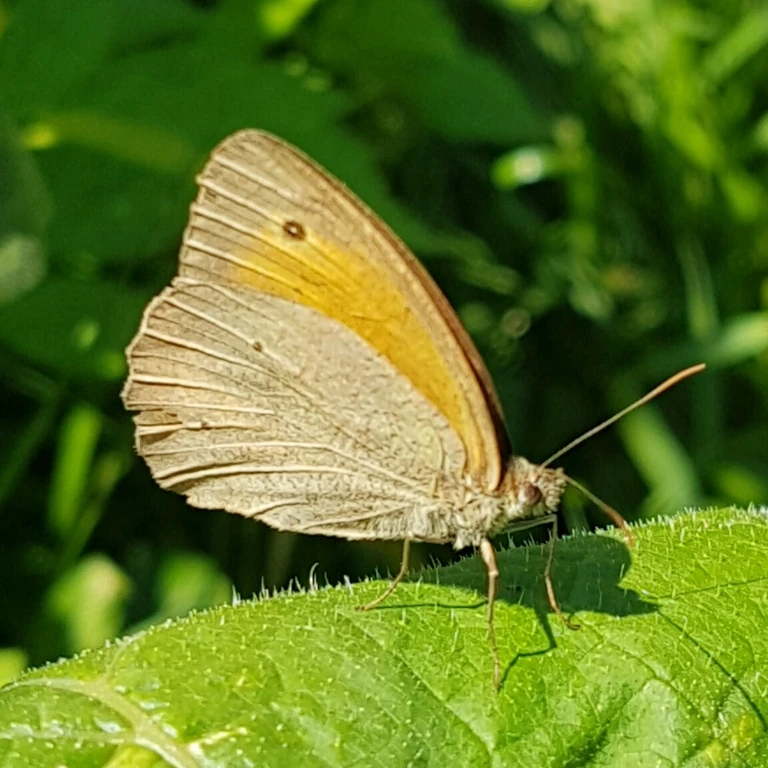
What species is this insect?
Maniola jurtina
